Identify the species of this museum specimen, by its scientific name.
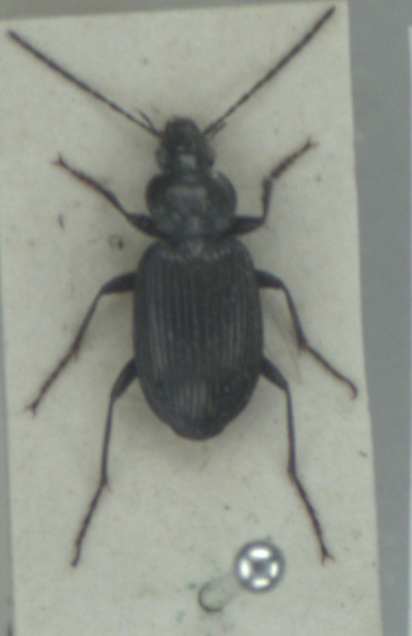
Agonum viduum
